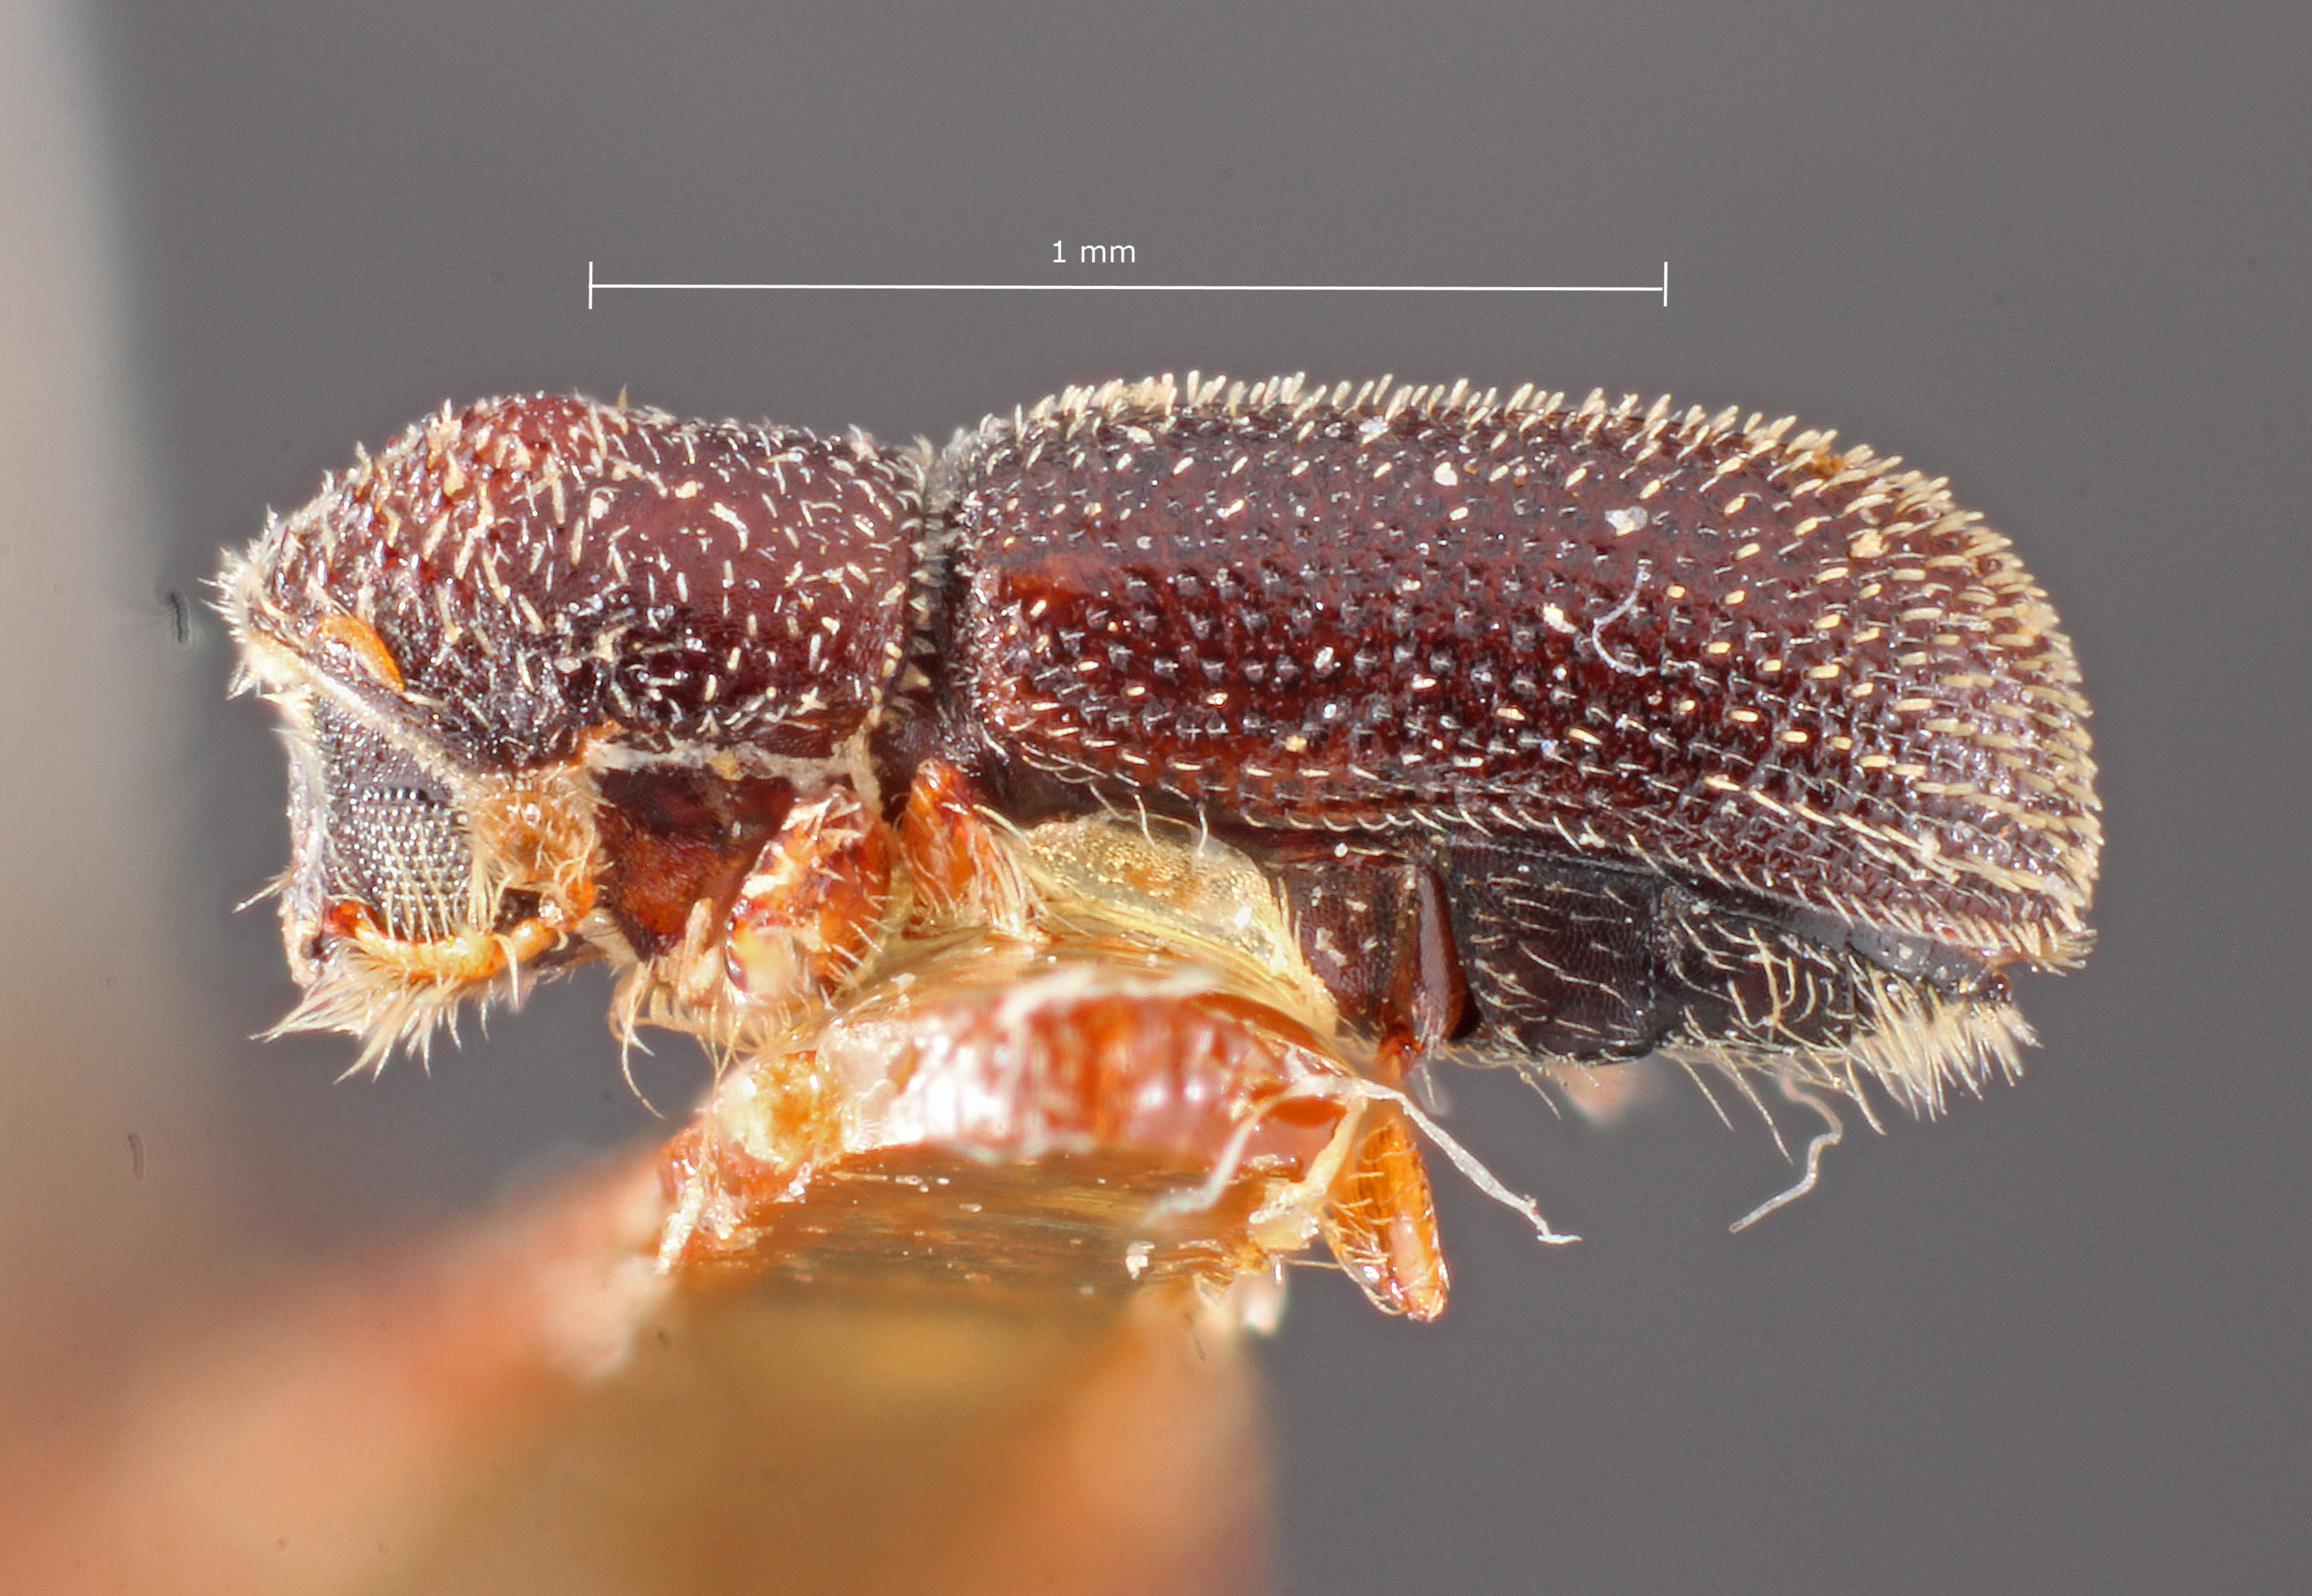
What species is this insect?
Thysanoes lodelli
